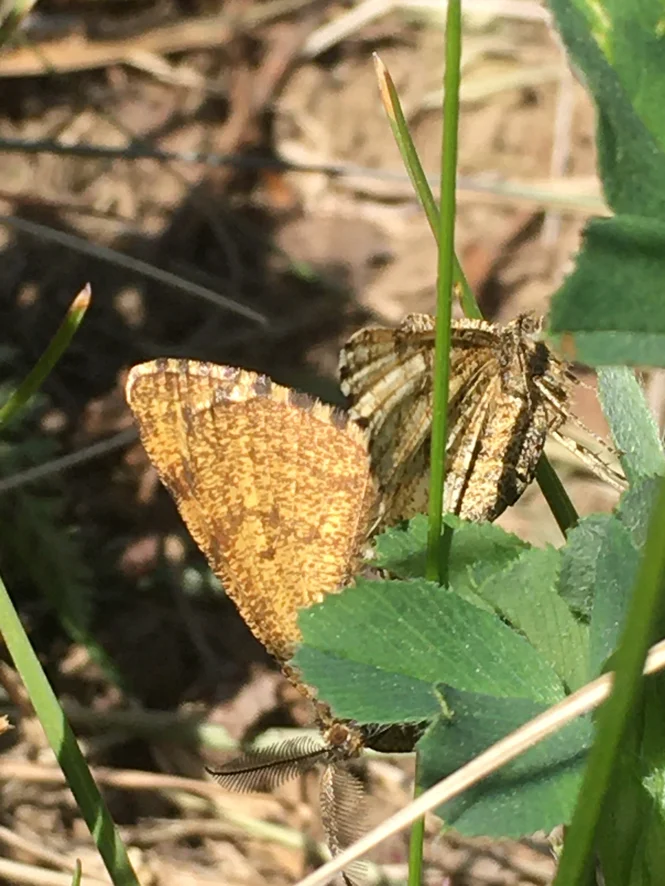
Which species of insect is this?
Ematurga atomaria
